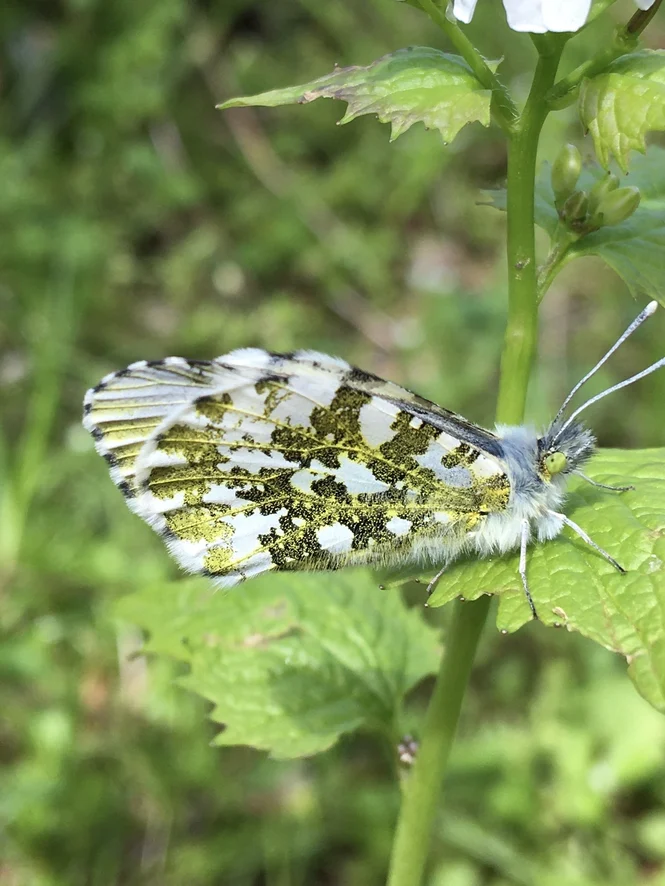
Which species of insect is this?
Anthocharis cardamines
